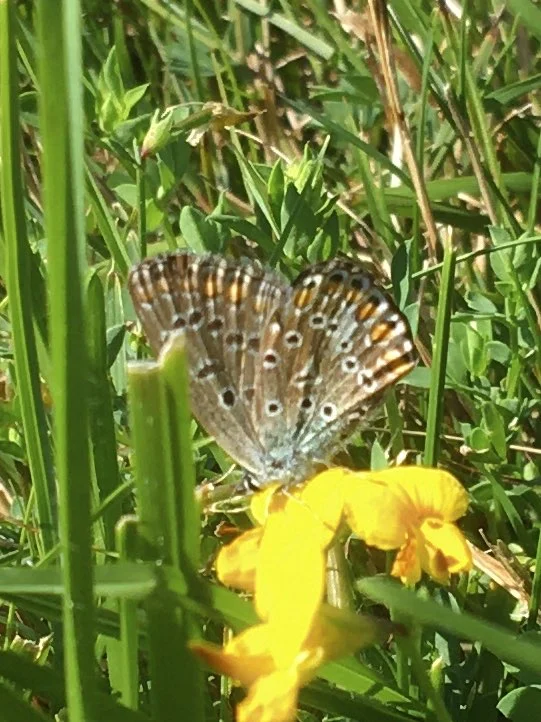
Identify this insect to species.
Polyommatus icarus
